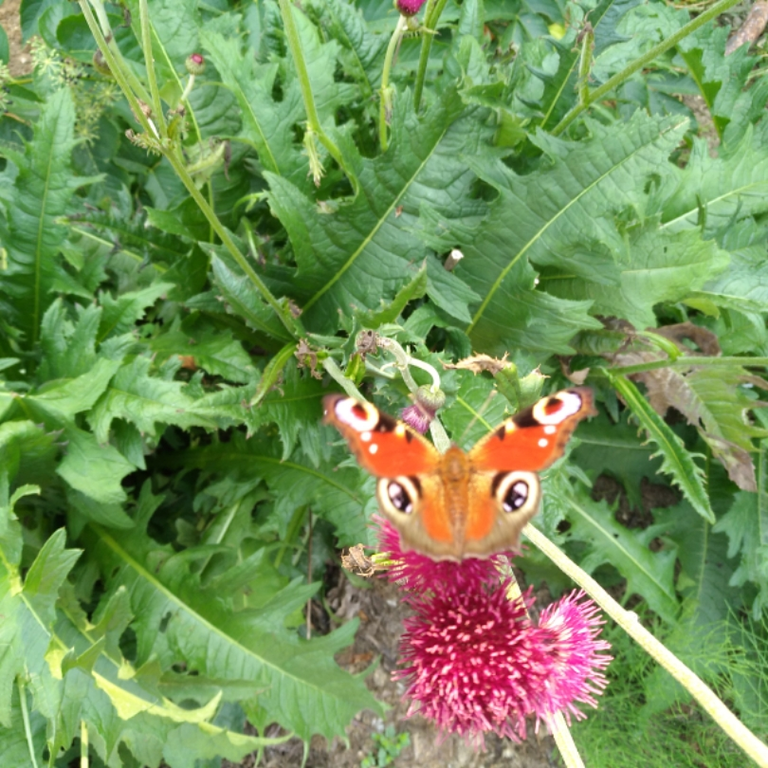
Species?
Aglais io
